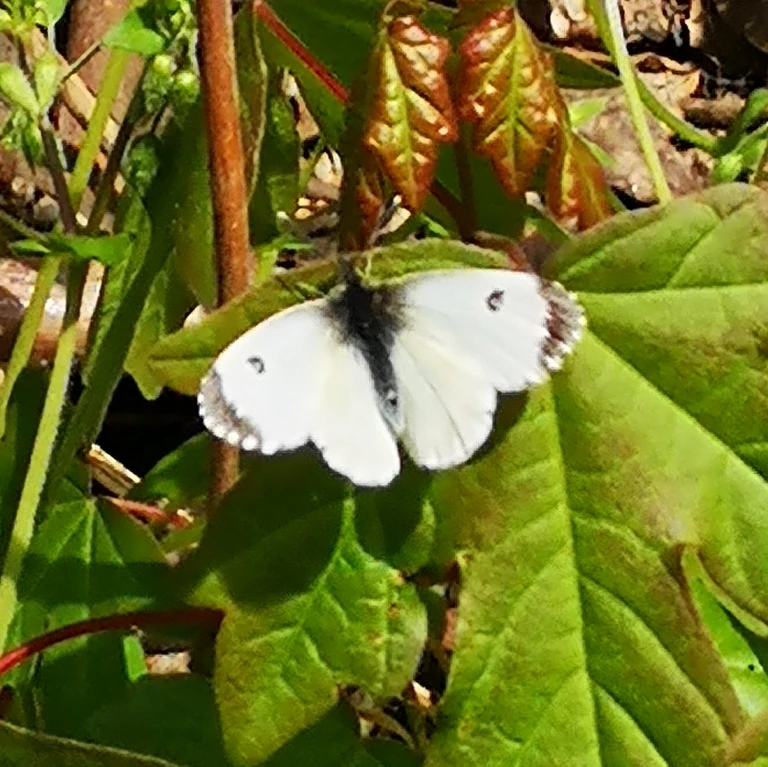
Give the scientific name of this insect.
Anthocharis cardamines
